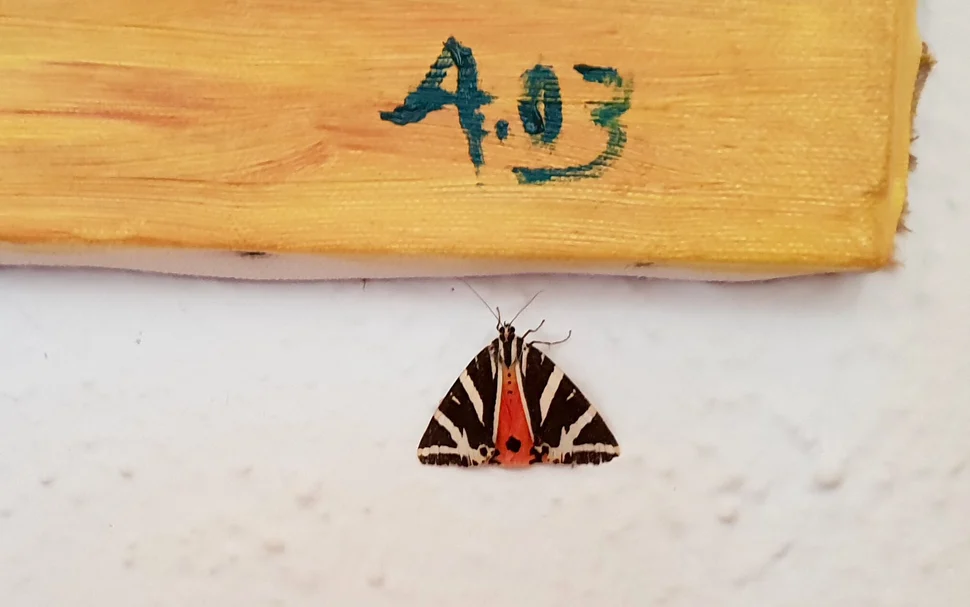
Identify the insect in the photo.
Euplagia quadripunctaria
